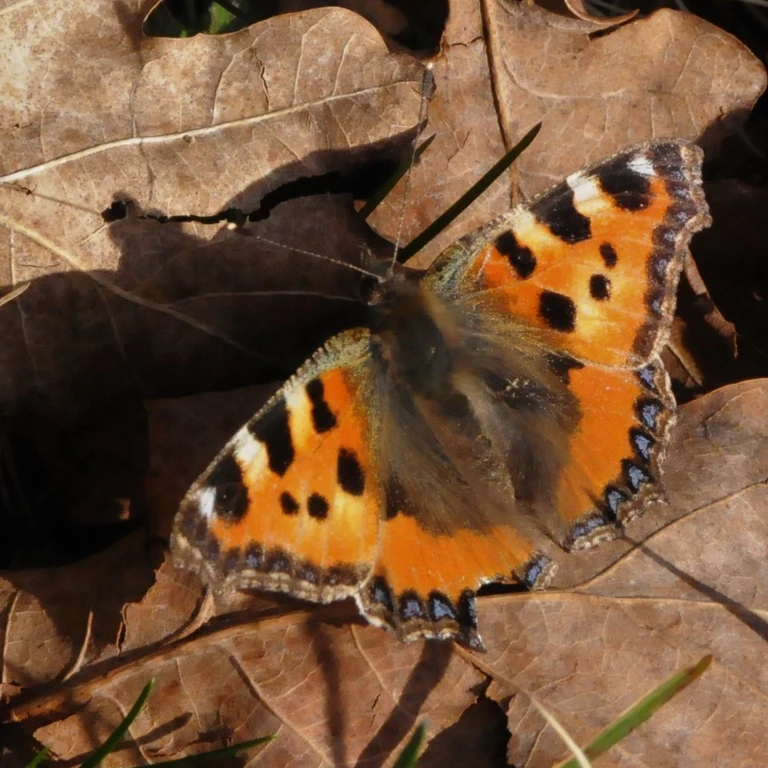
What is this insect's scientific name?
Aglais urticae
